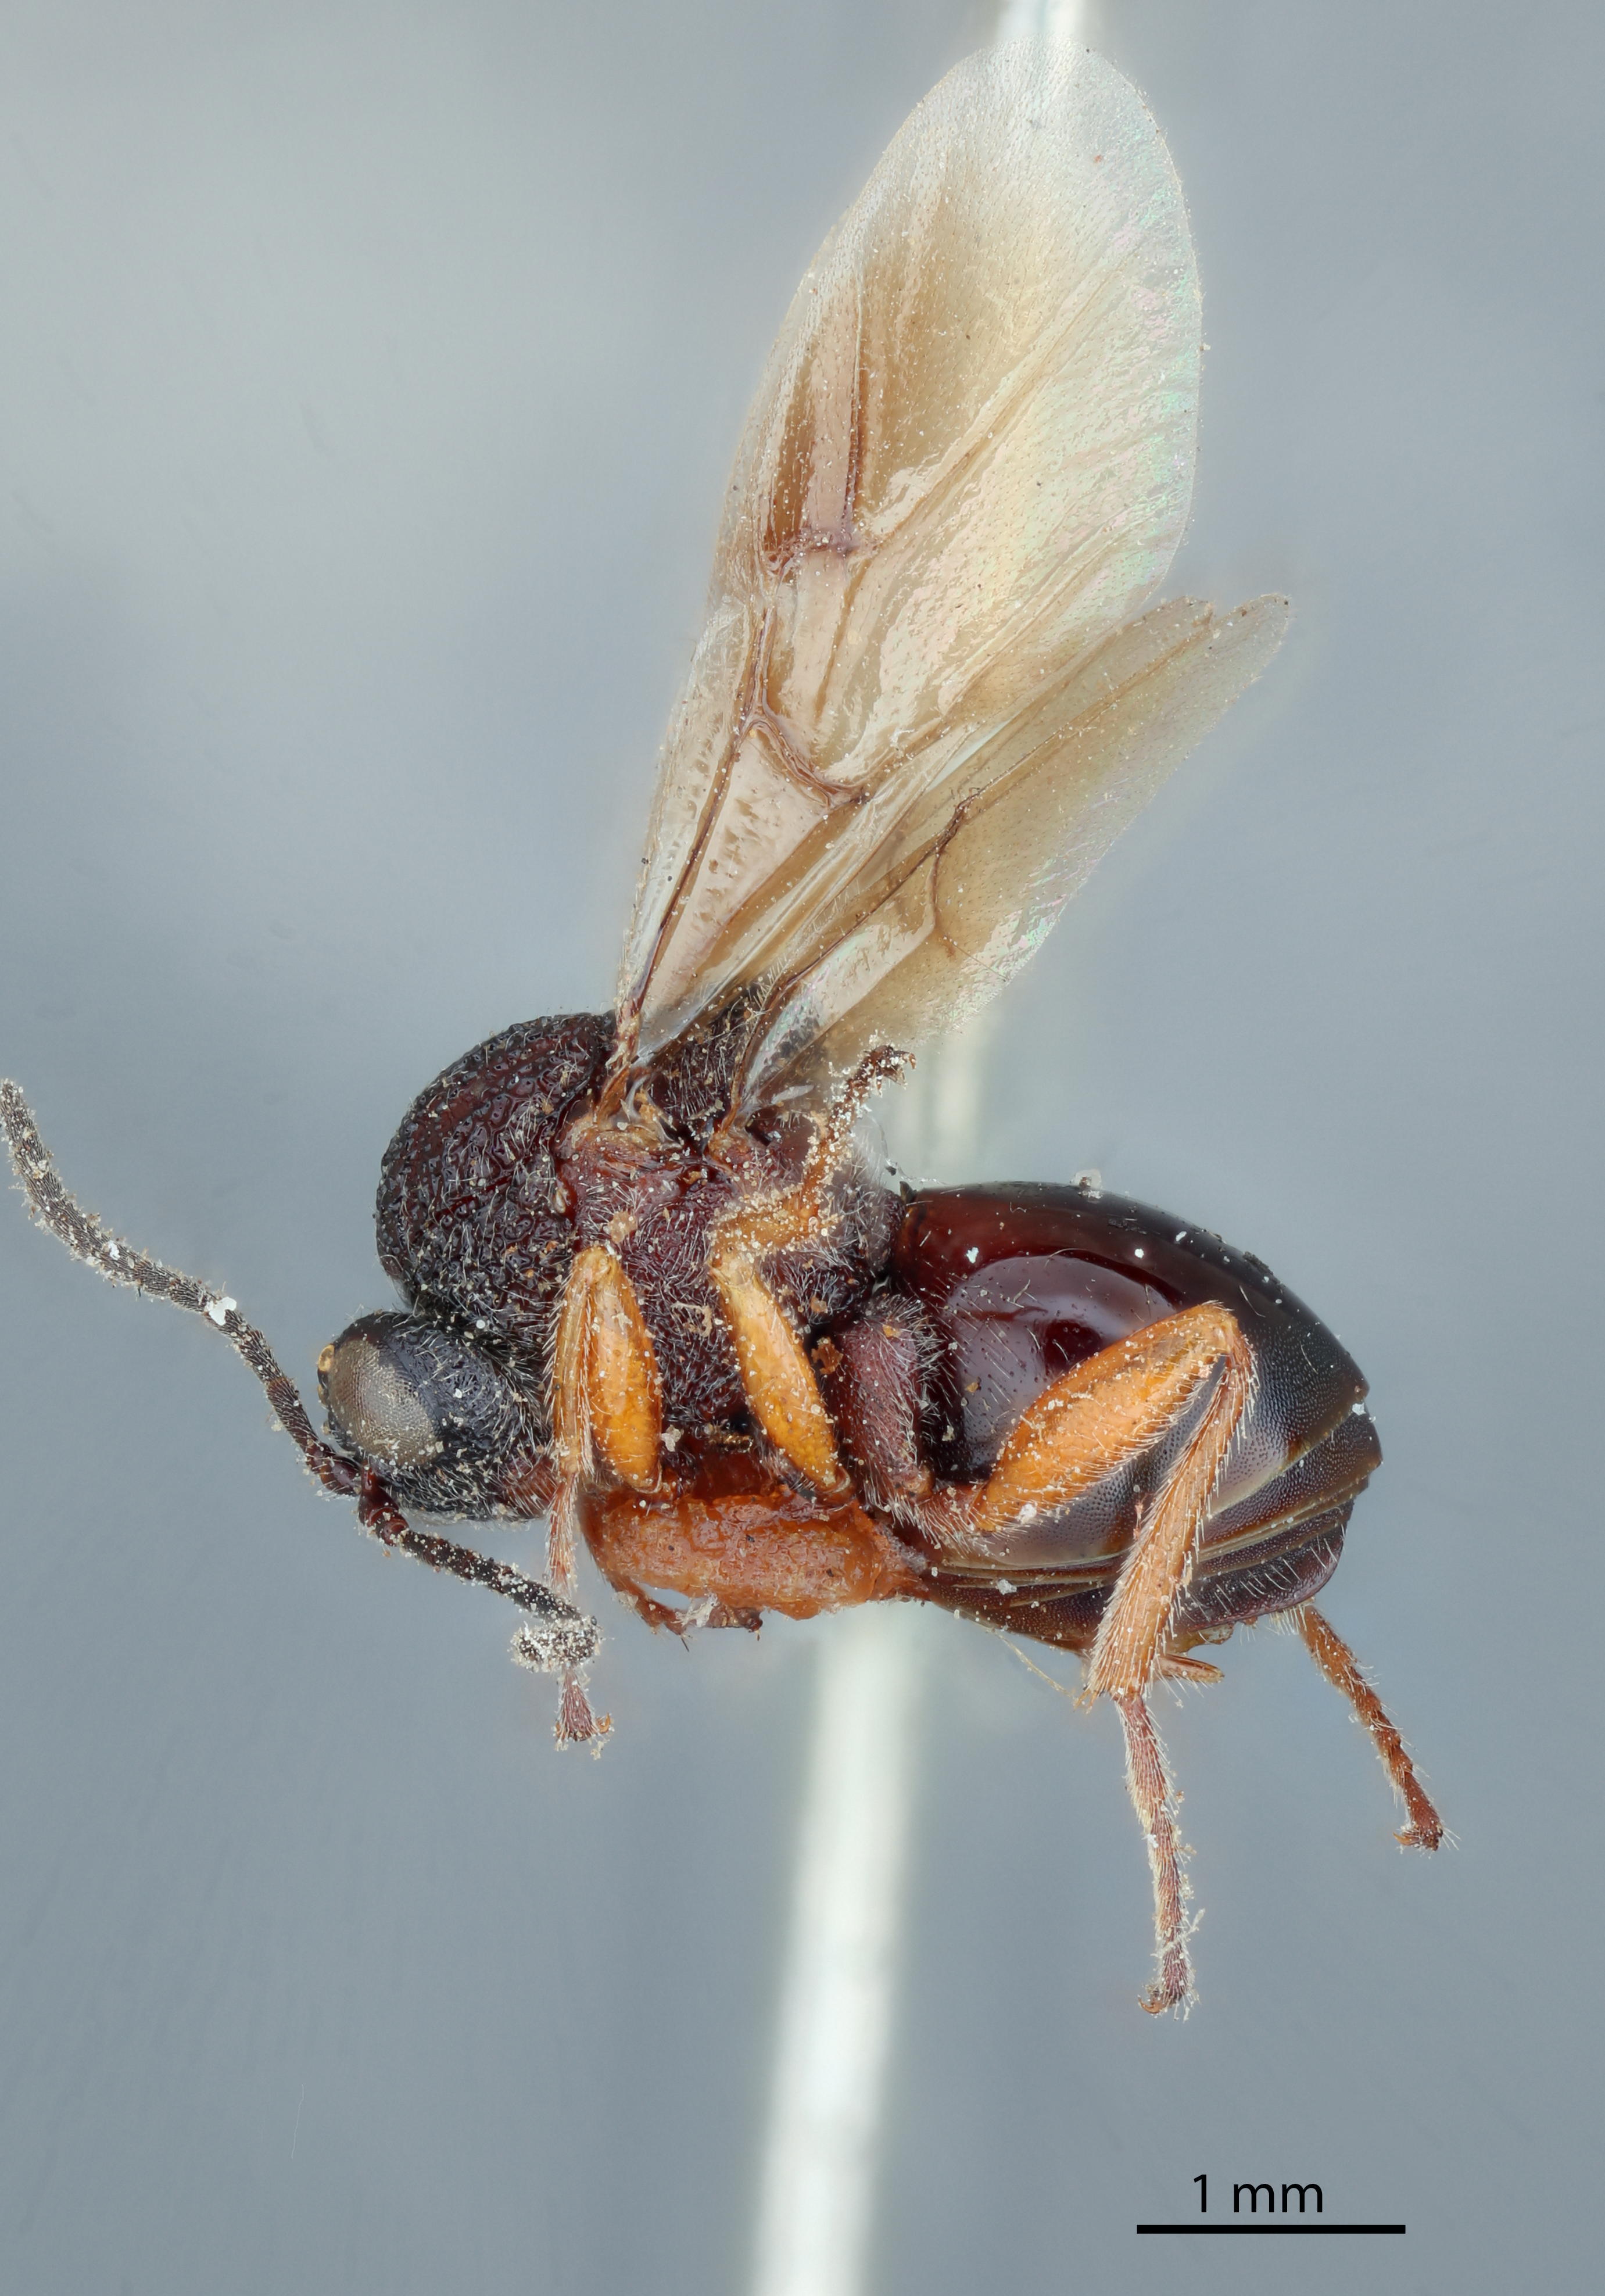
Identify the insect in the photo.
Cynips quercus
